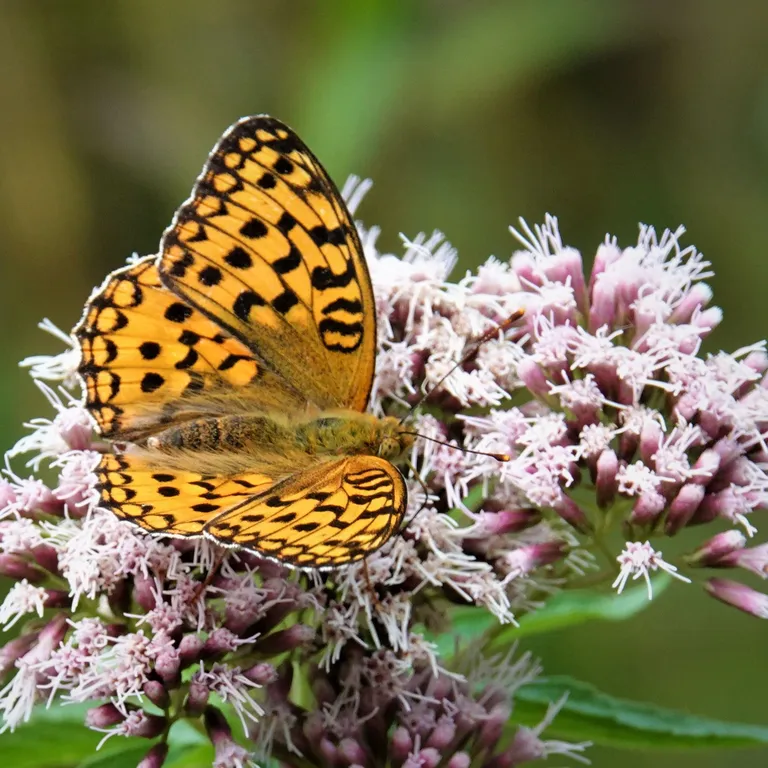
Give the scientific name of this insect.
Fabriciana adippe
